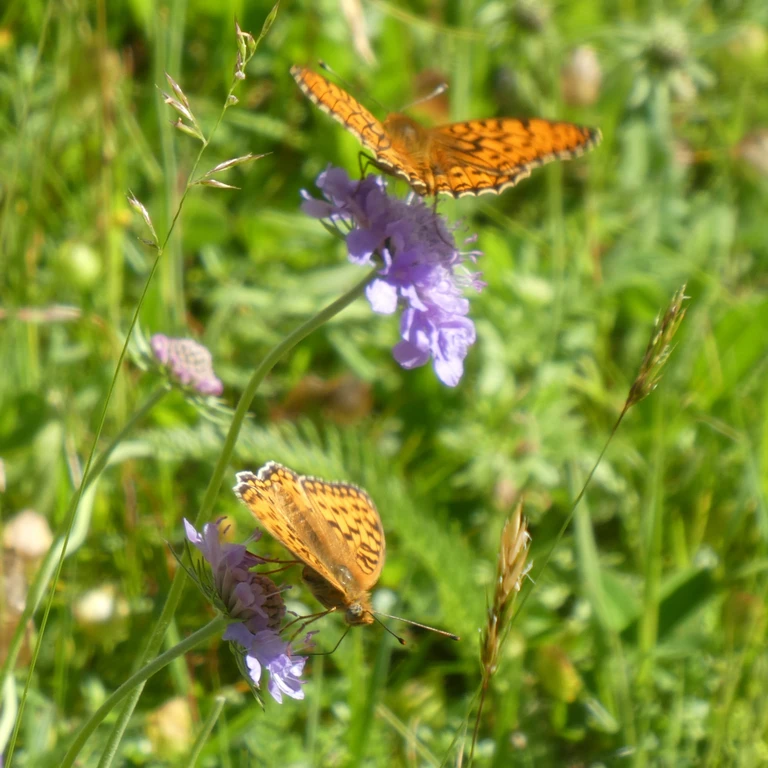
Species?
Speyeria aglaja
